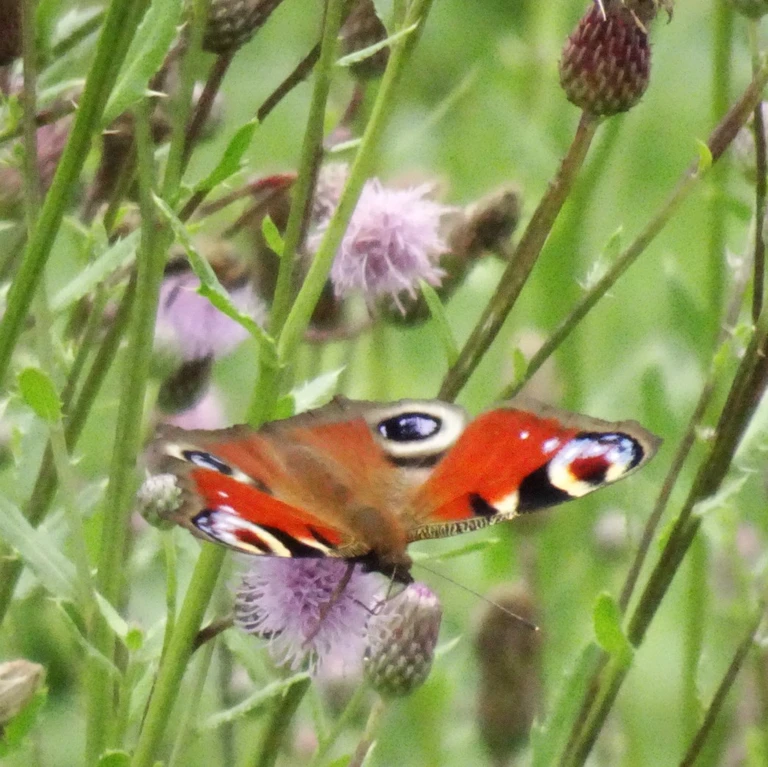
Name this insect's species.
Aglais io
